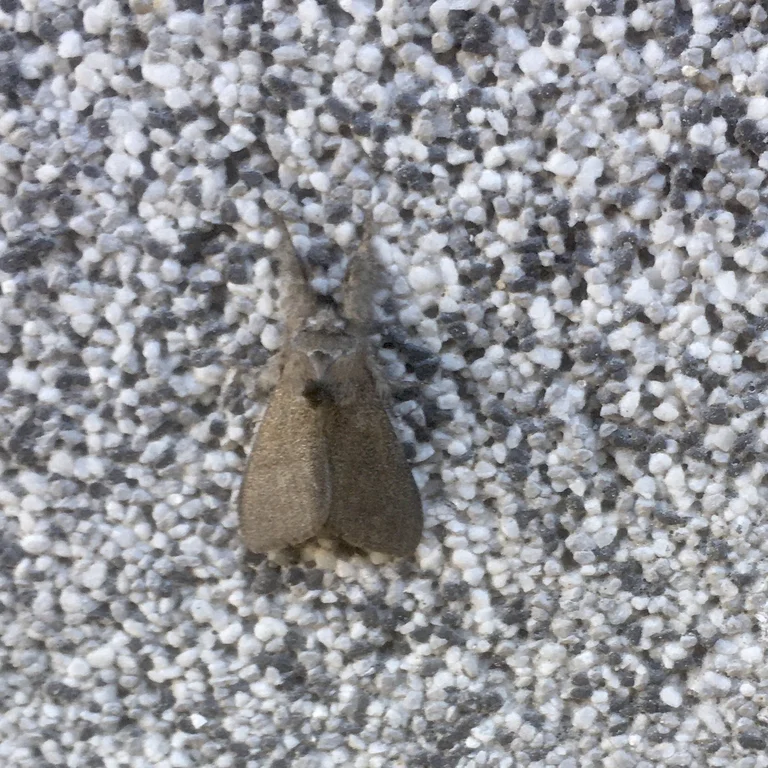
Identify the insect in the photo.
Calliteara pudibunda
